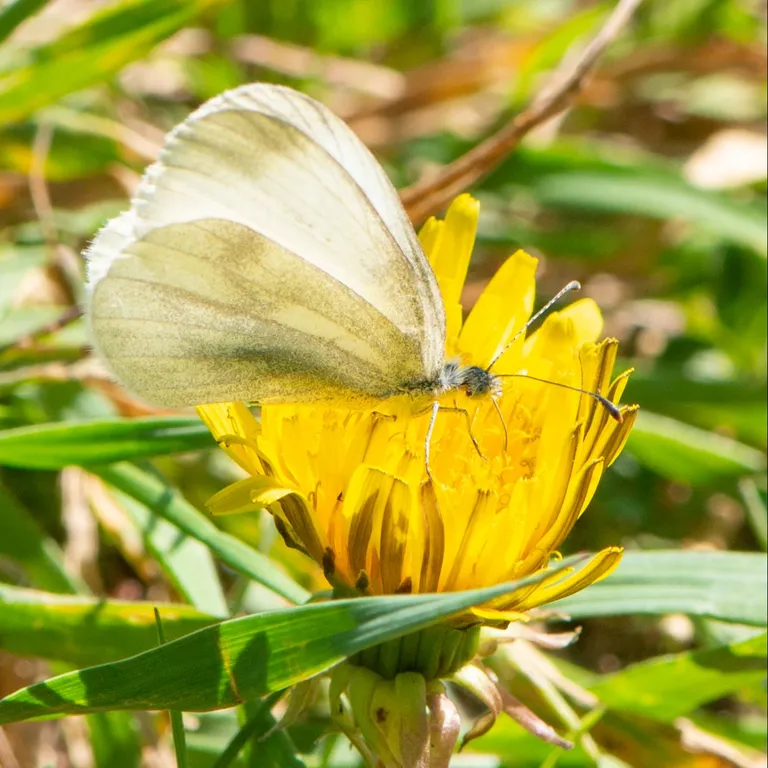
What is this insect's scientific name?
Leptidea sinapis/juvernica
